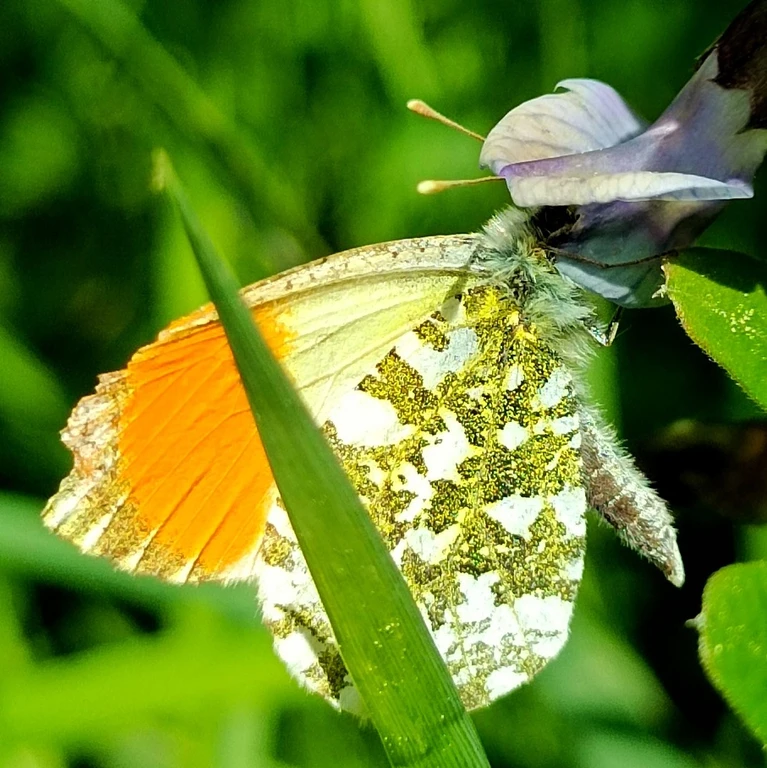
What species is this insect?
Anthocharis cardamines
